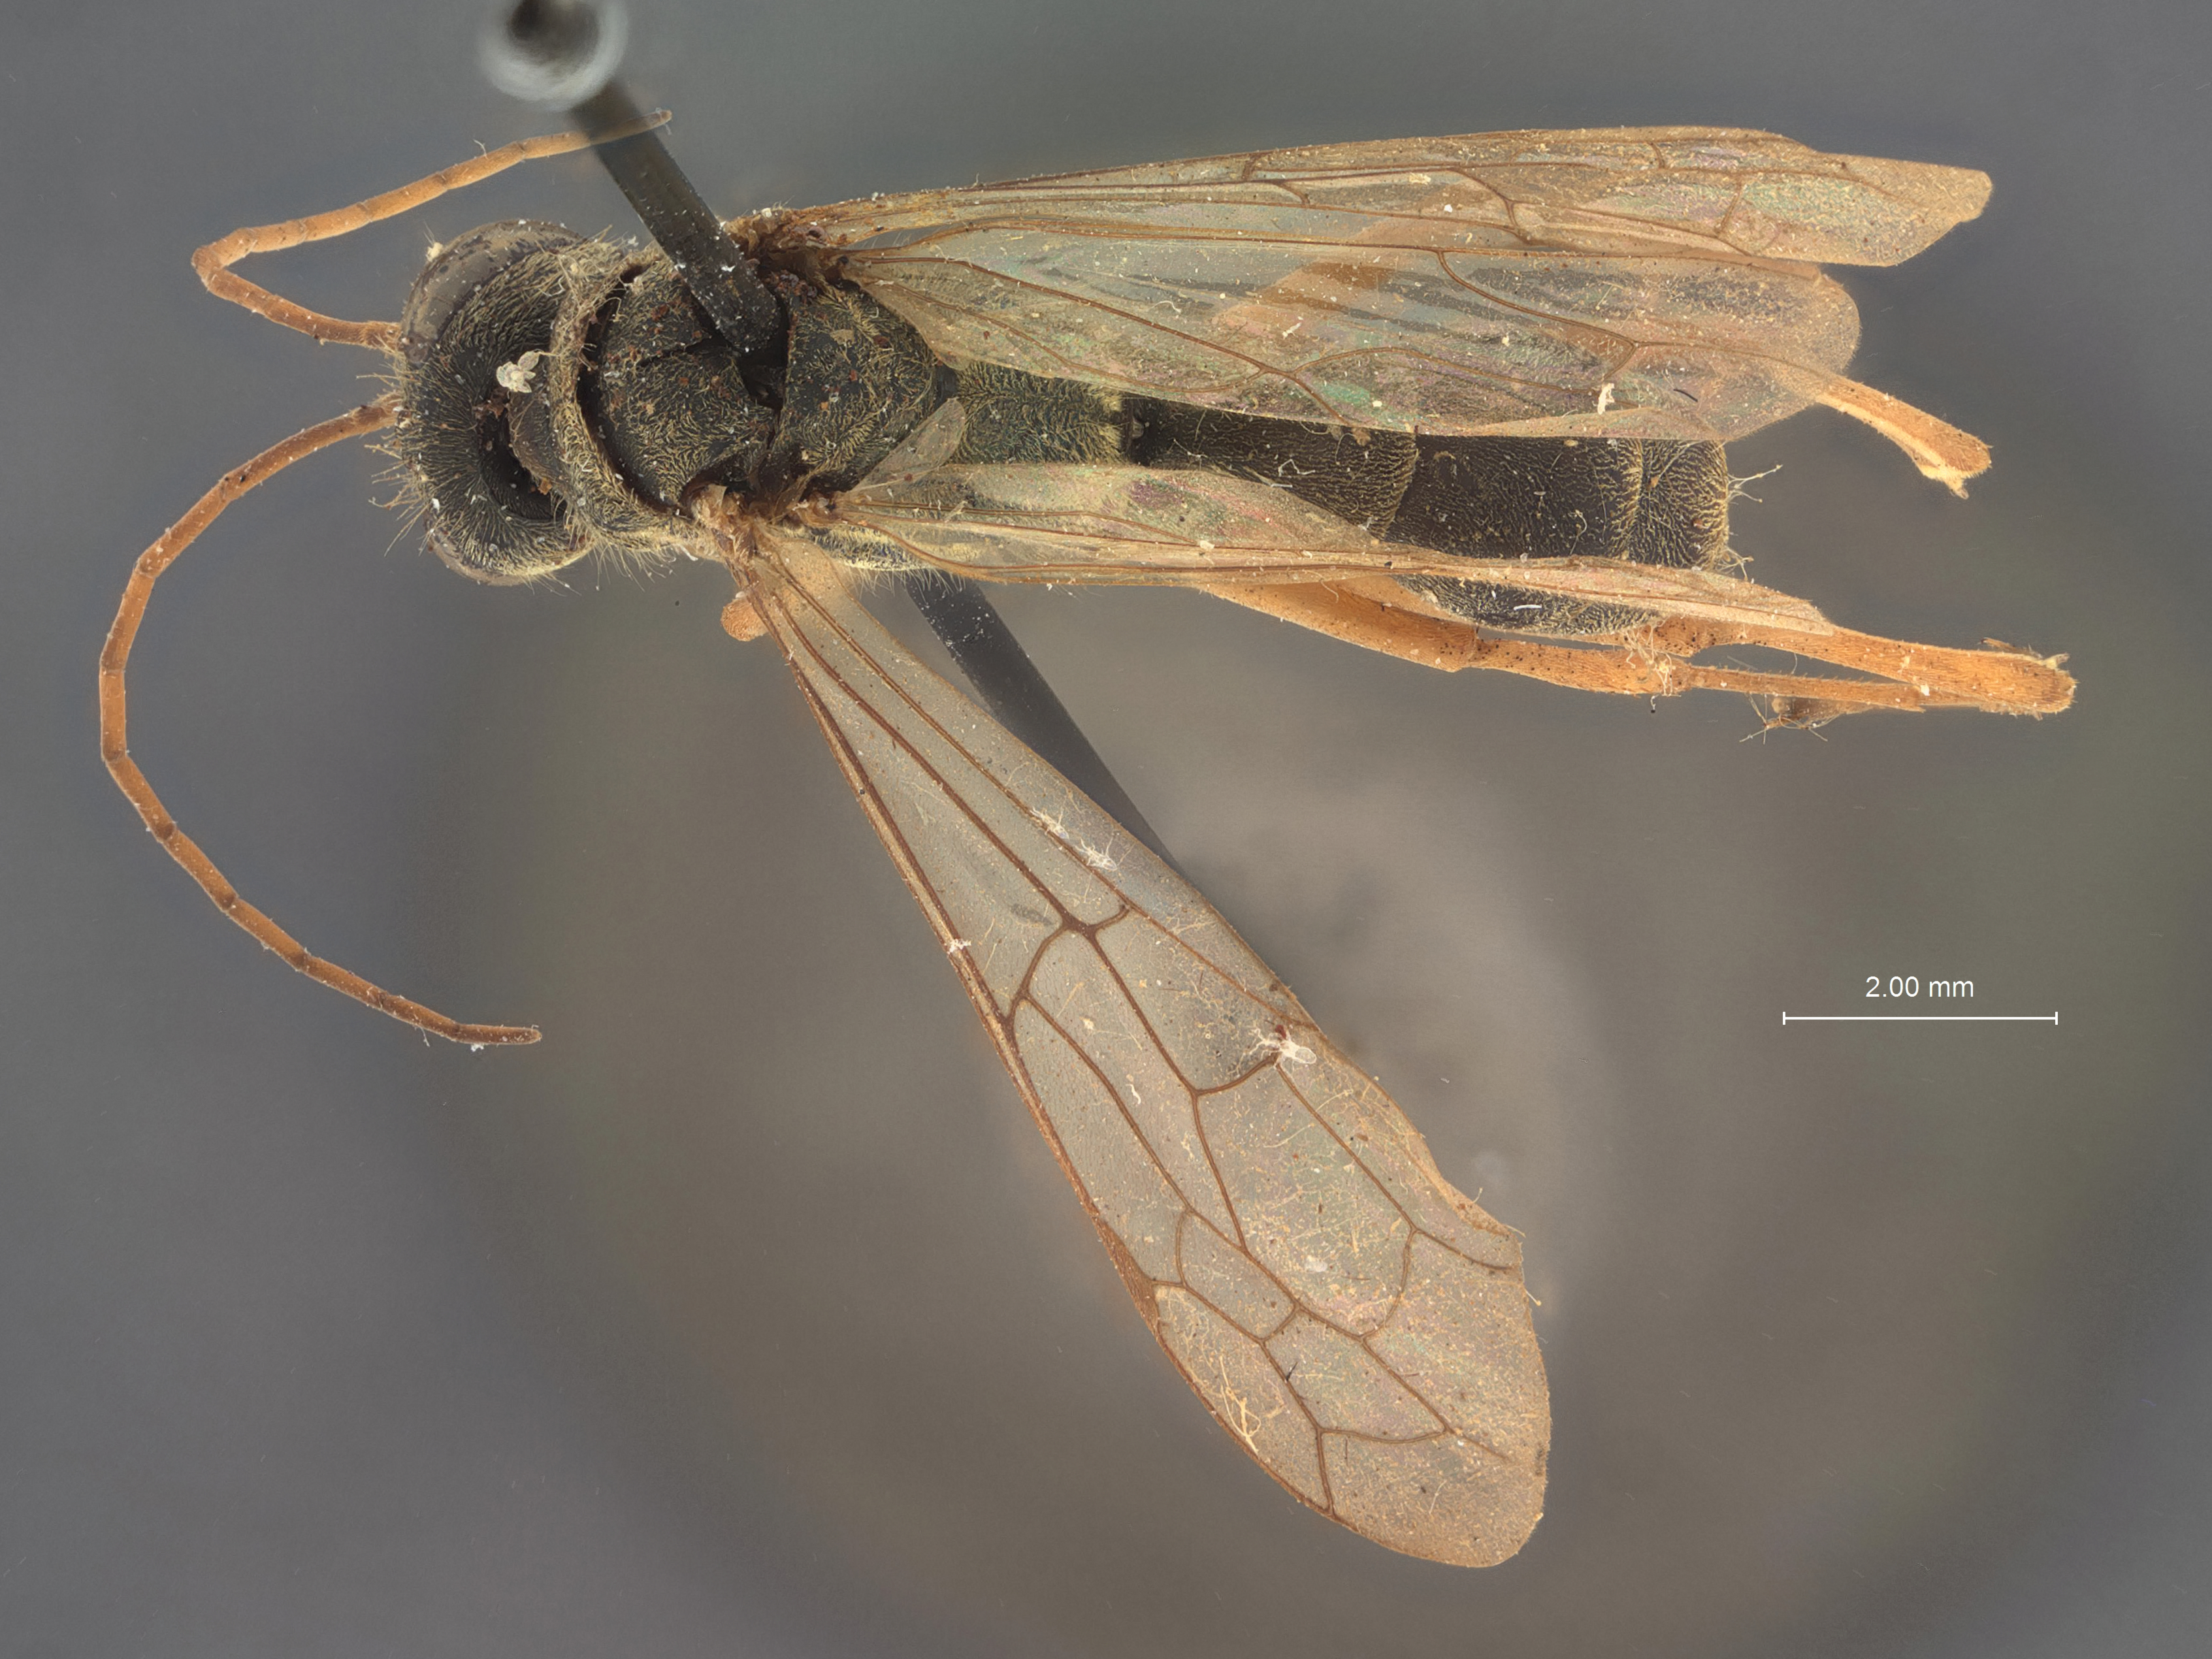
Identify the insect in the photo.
Auplopus villosus
